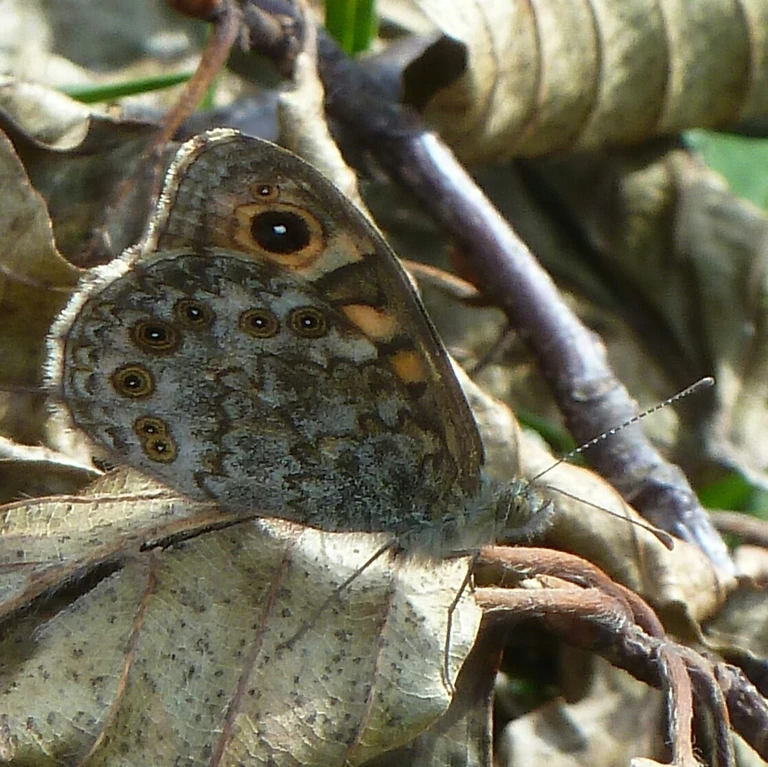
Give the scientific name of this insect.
Lasiommata megera (also Pararge megera)
